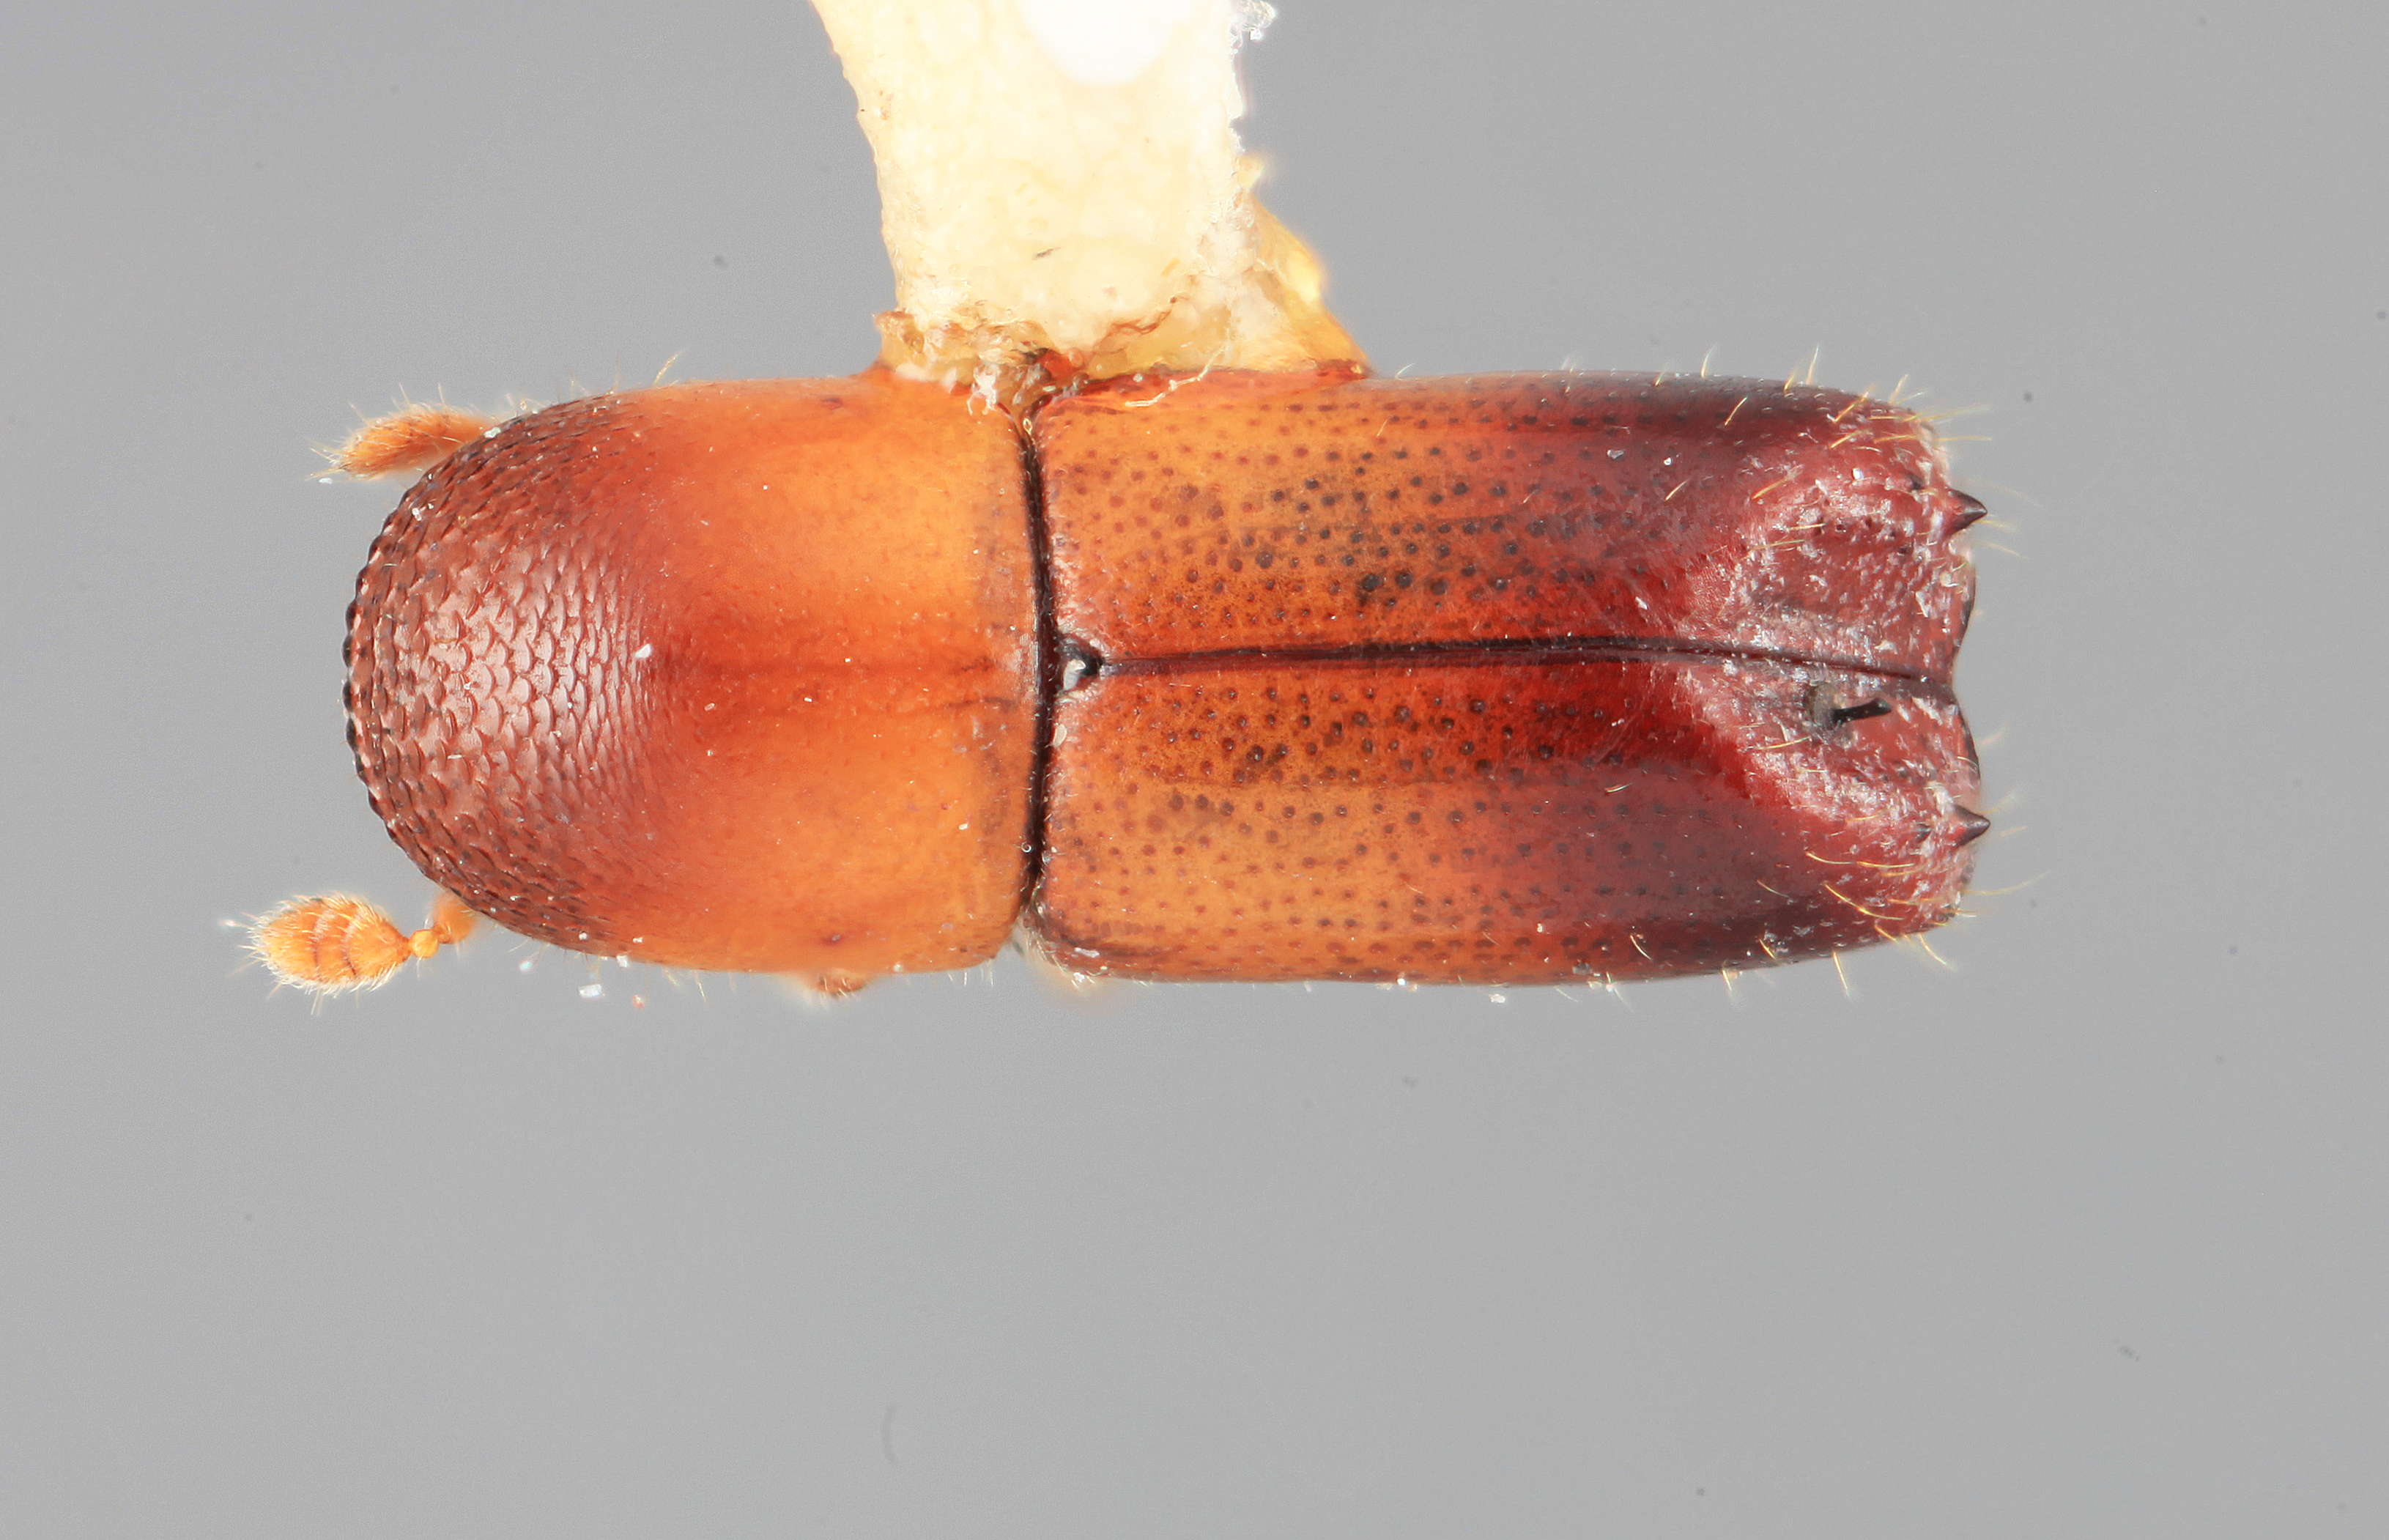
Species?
Monarthrum subgranulatum
